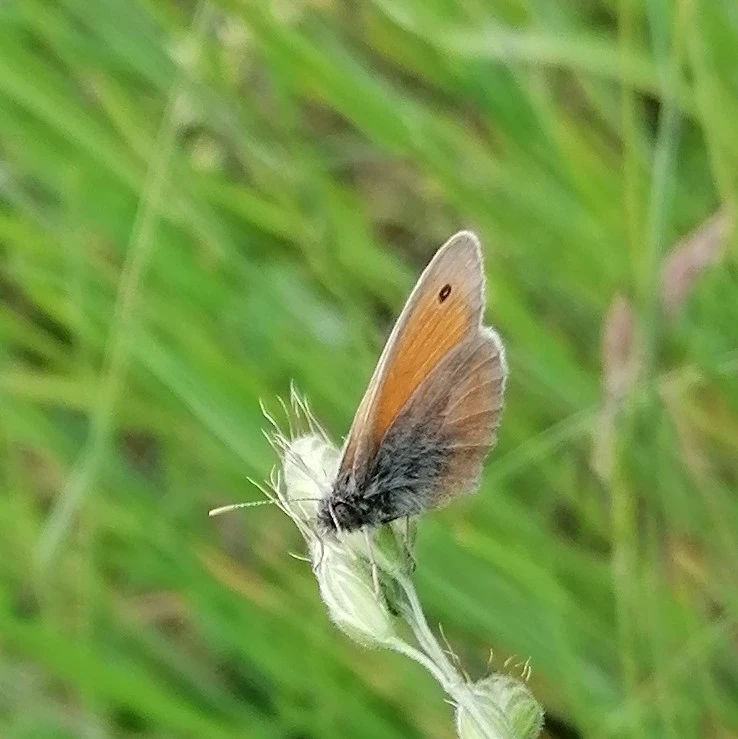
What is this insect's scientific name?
Coenonympha pamphilus
